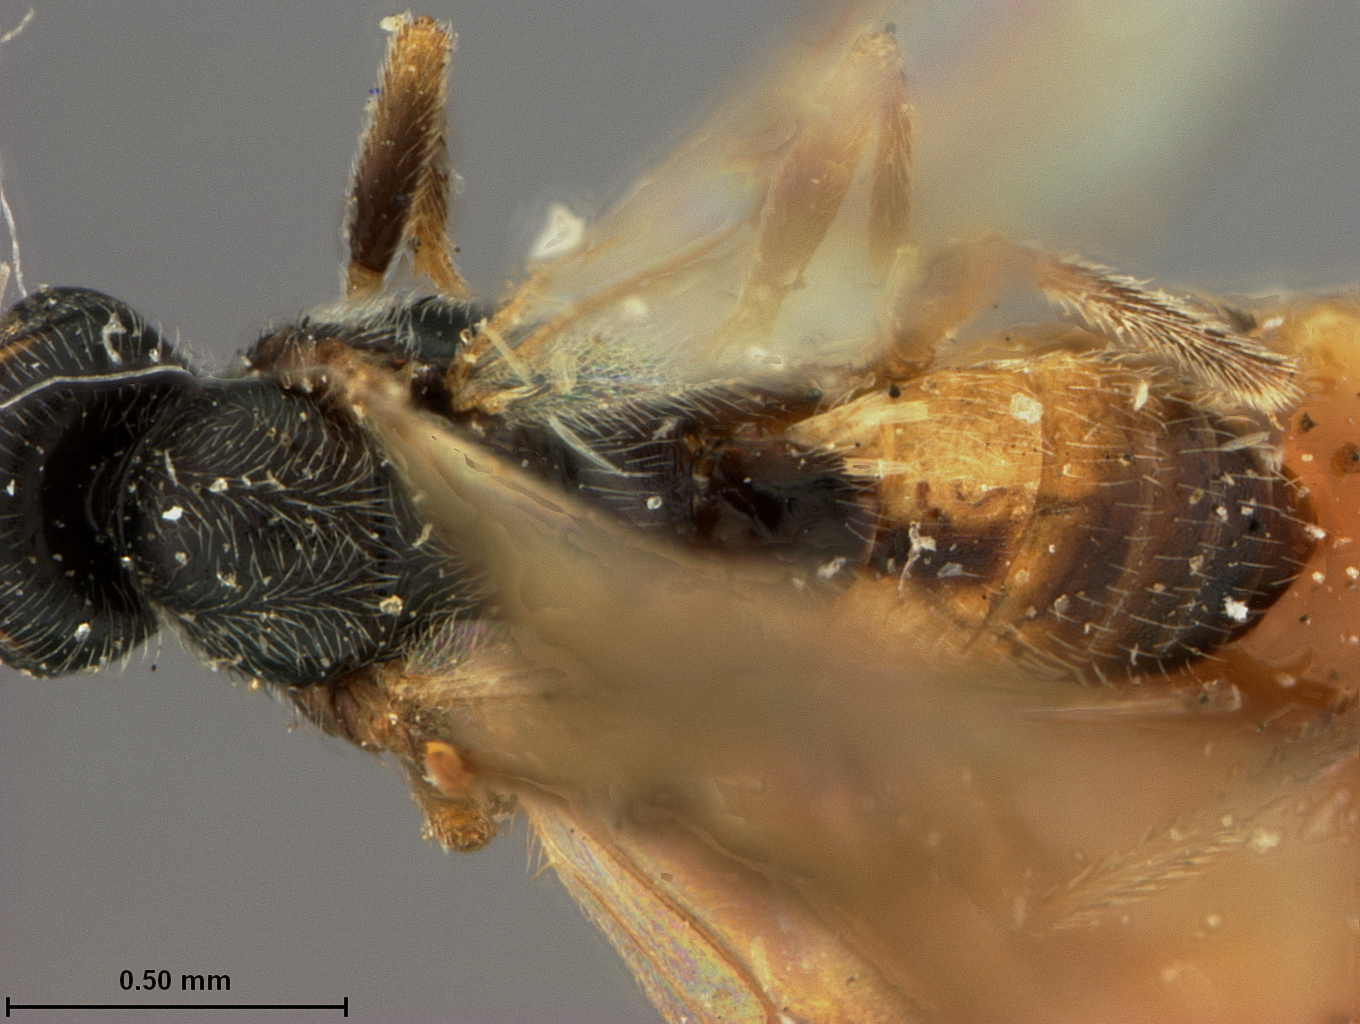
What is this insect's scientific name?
Bracon gelechiae
